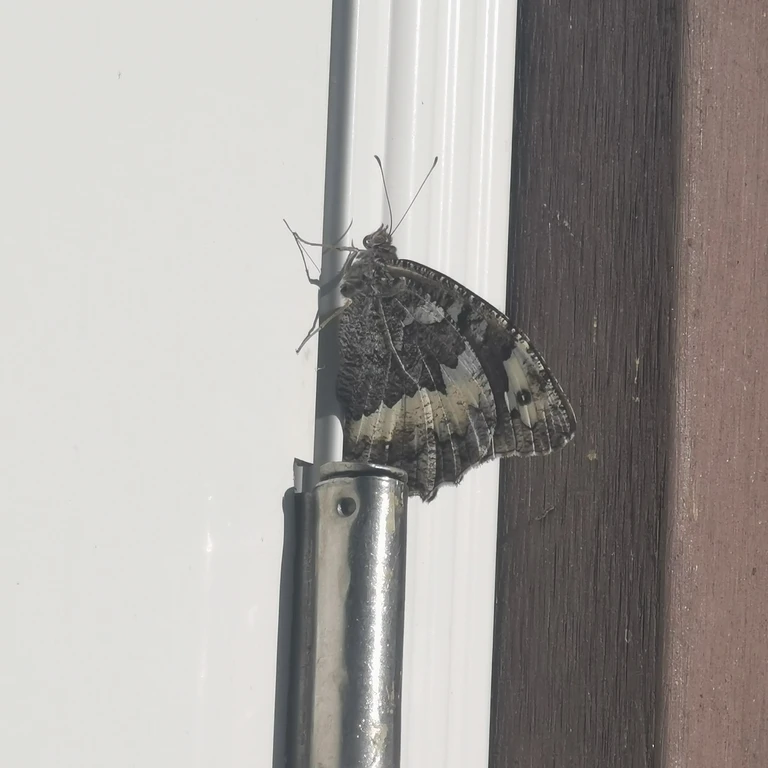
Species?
Brintesia circe
